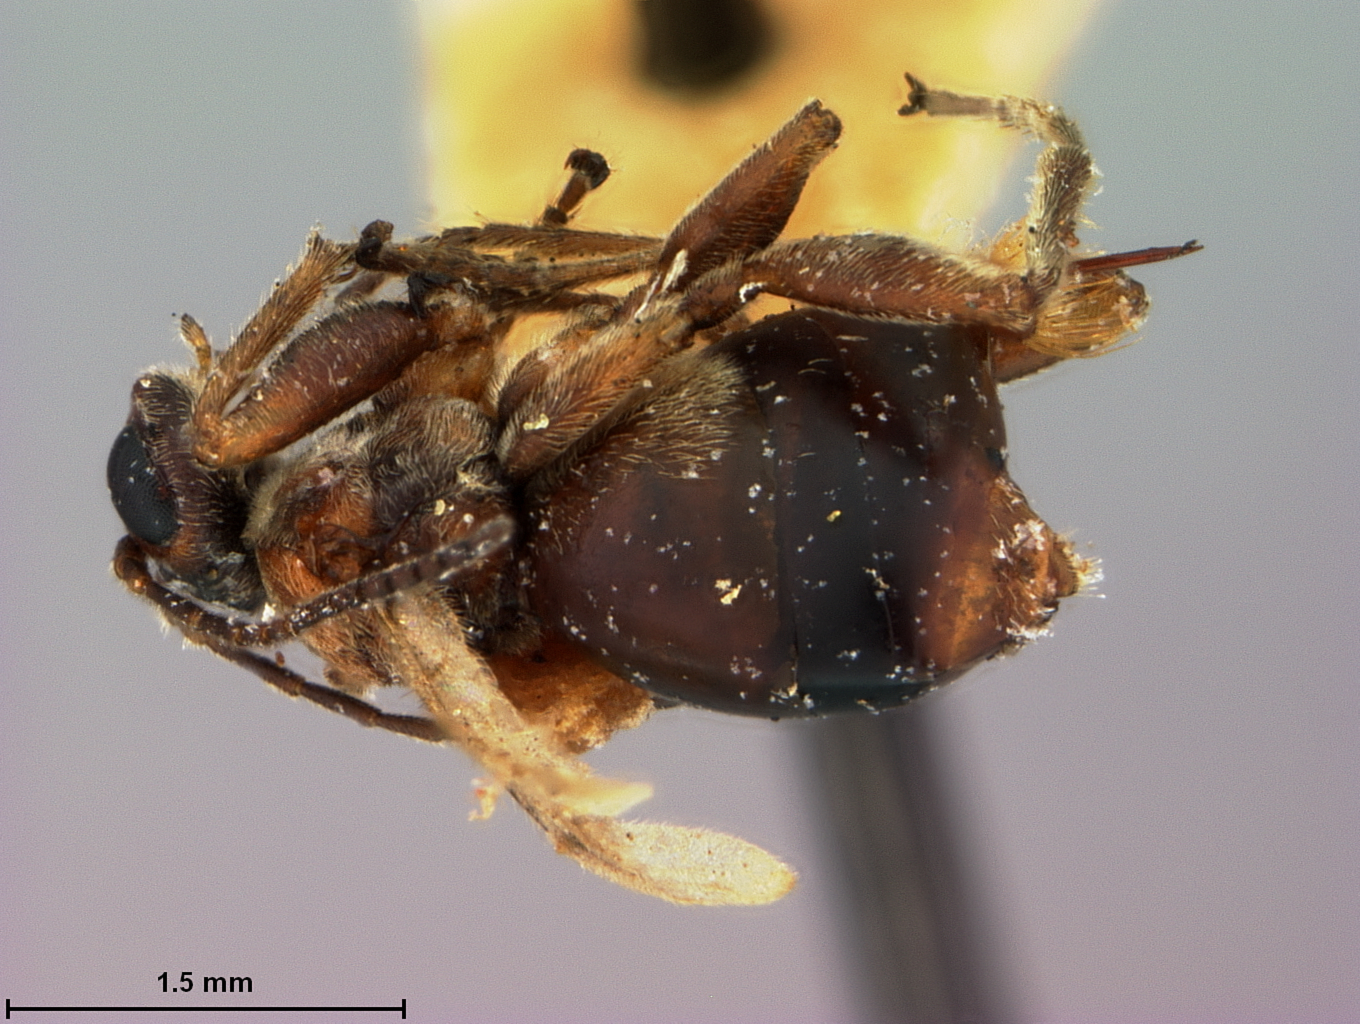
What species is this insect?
Philonix gigas
